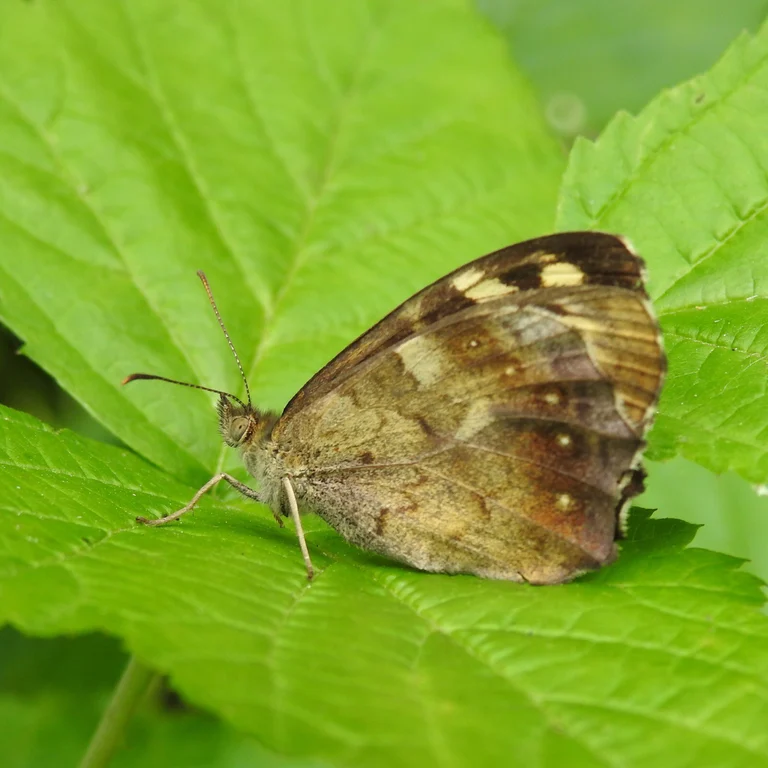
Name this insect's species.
Pararge aegeria
